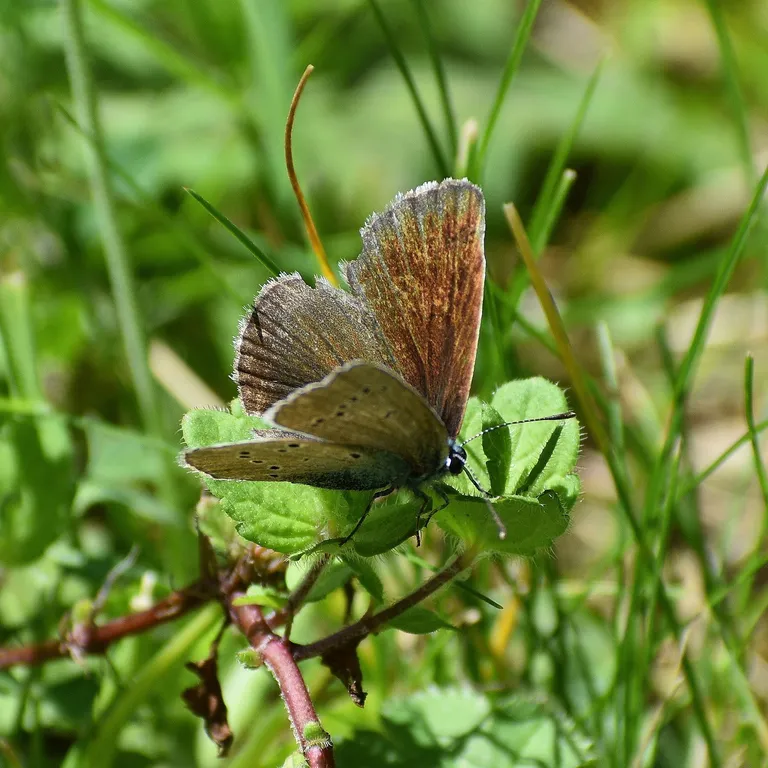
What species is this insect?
Cyaniris semiargus
